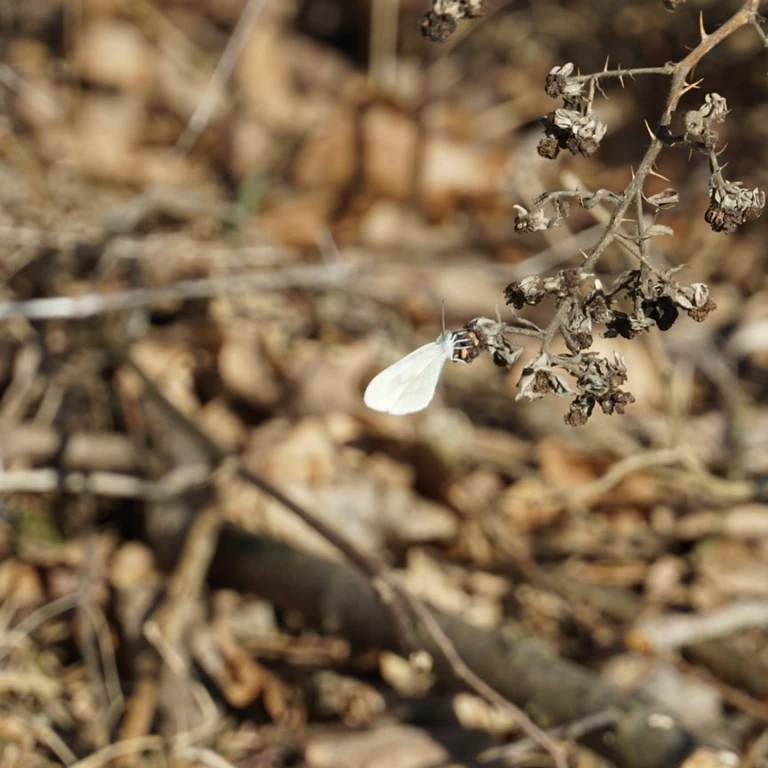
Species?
Leptidea sinapis/juvernica
